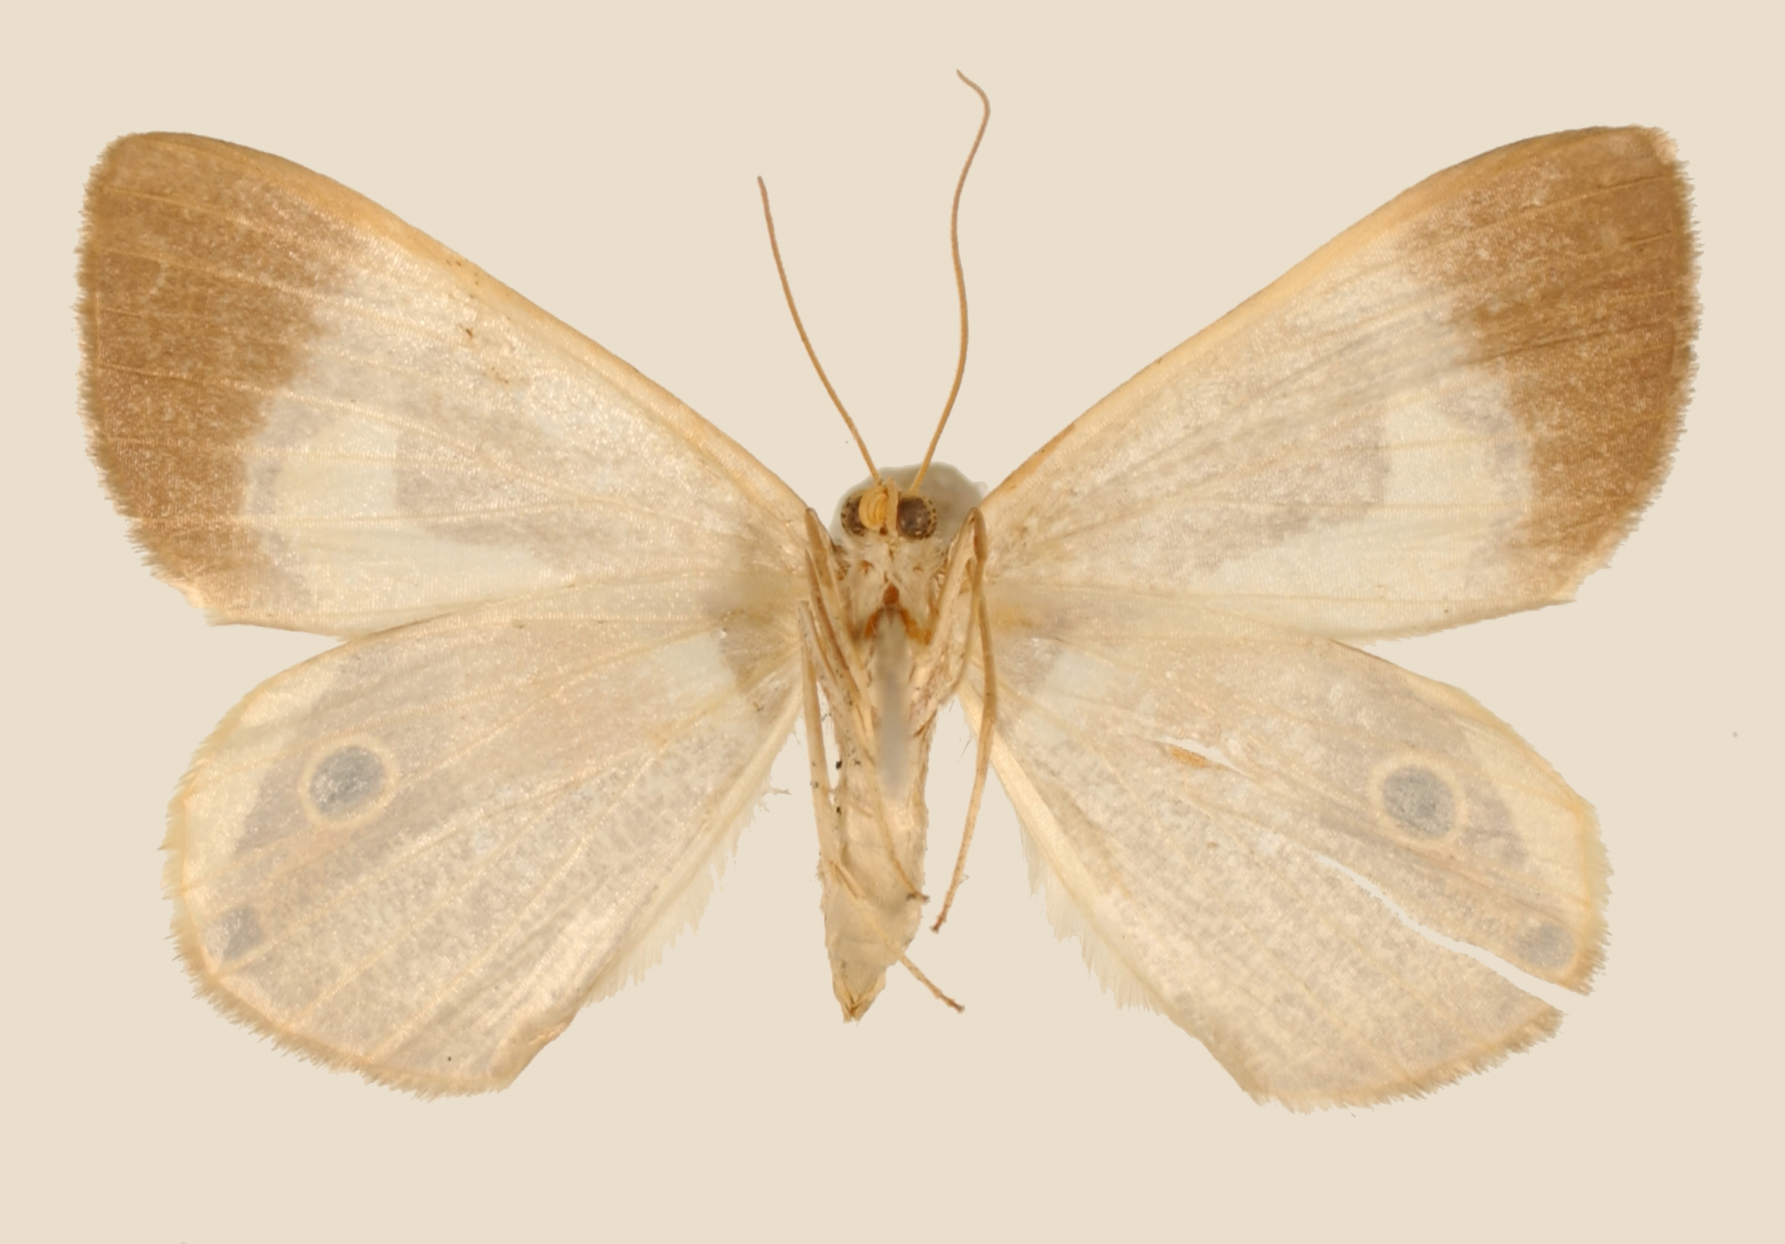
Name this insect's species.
Ophthalmophora uncinata
